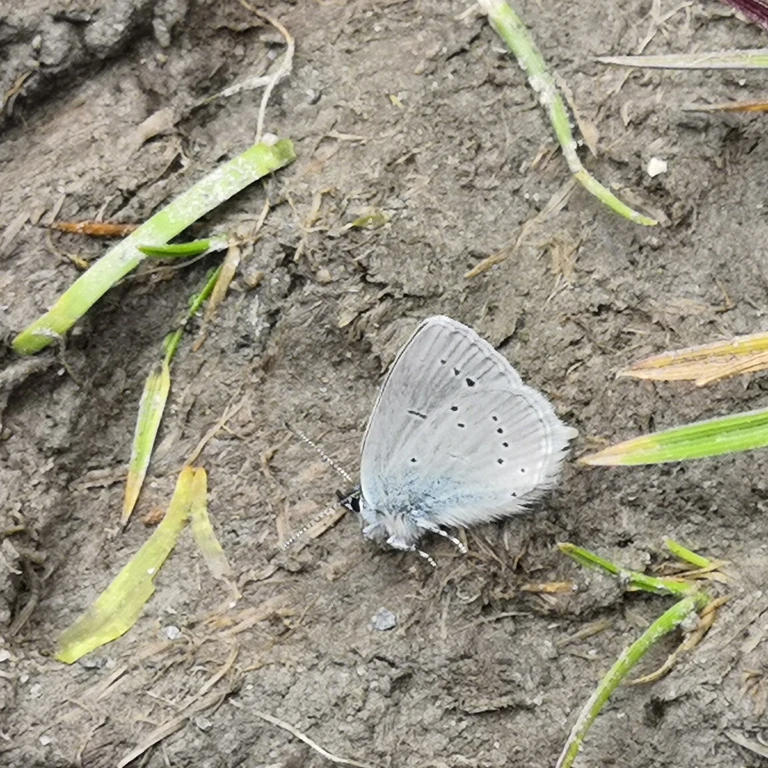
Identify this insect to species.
Cupido minimus
